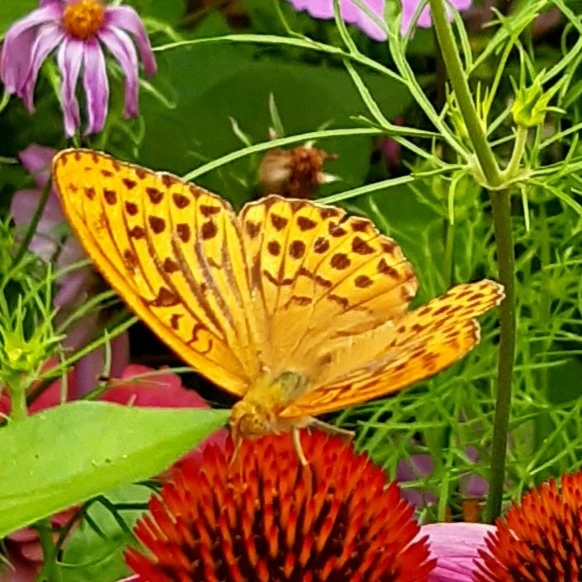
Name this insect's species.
Argynnis paphia
